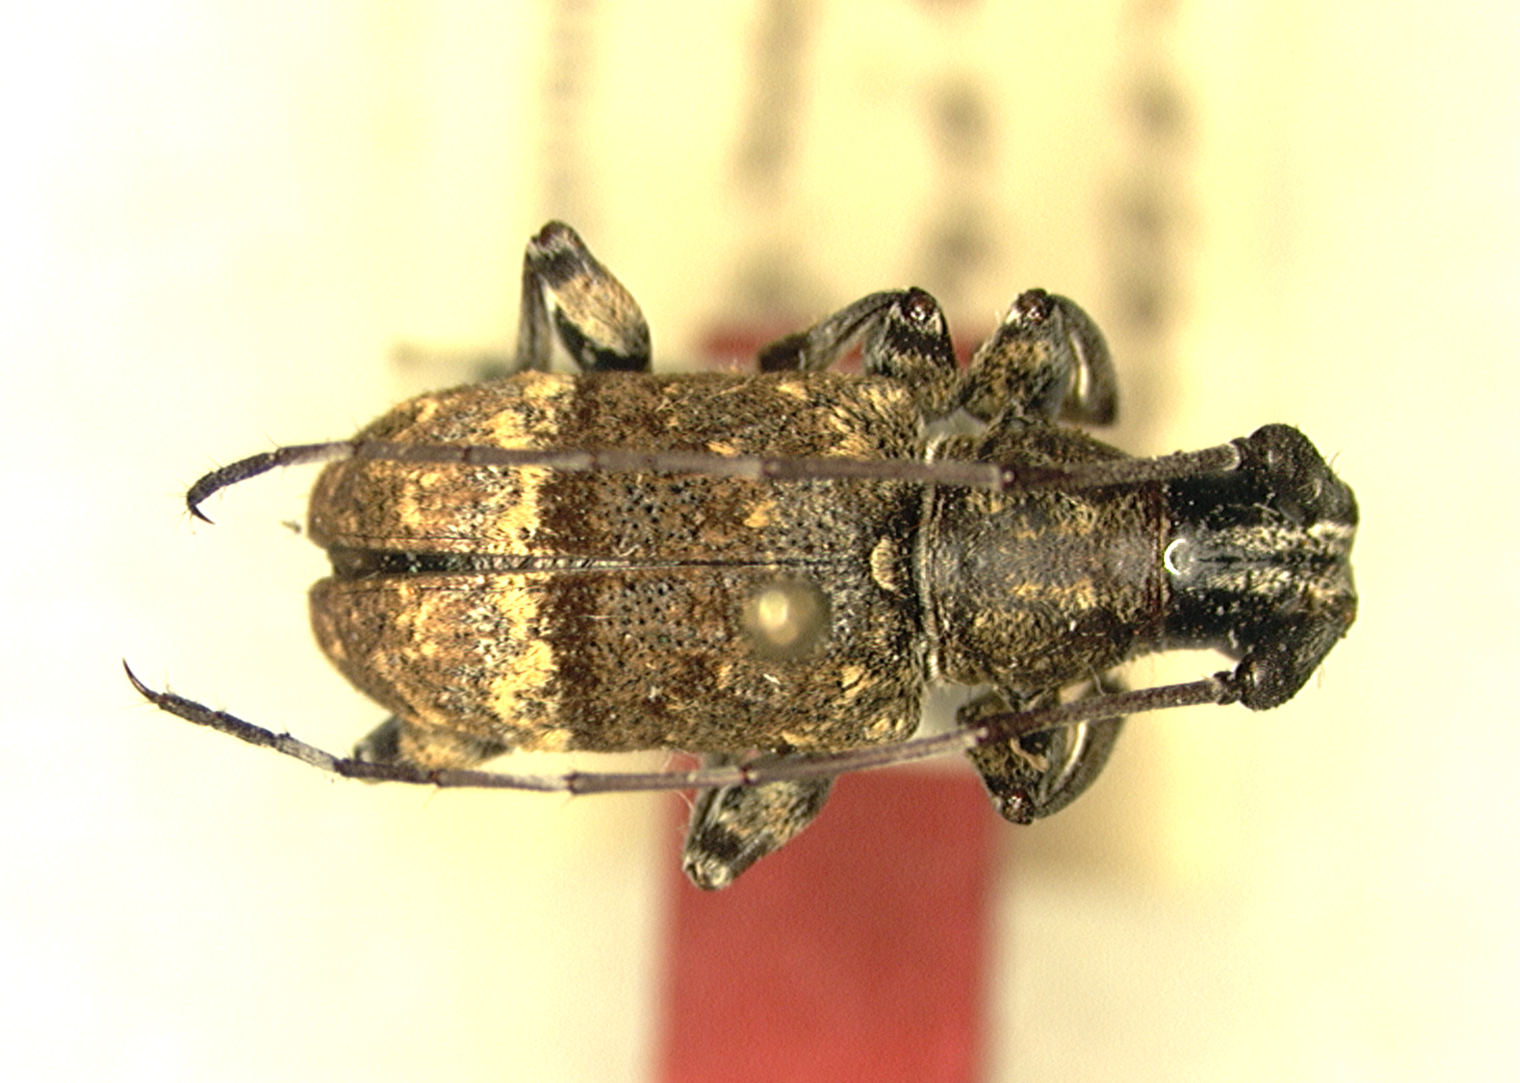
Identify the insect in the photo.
Acmocera congoana
